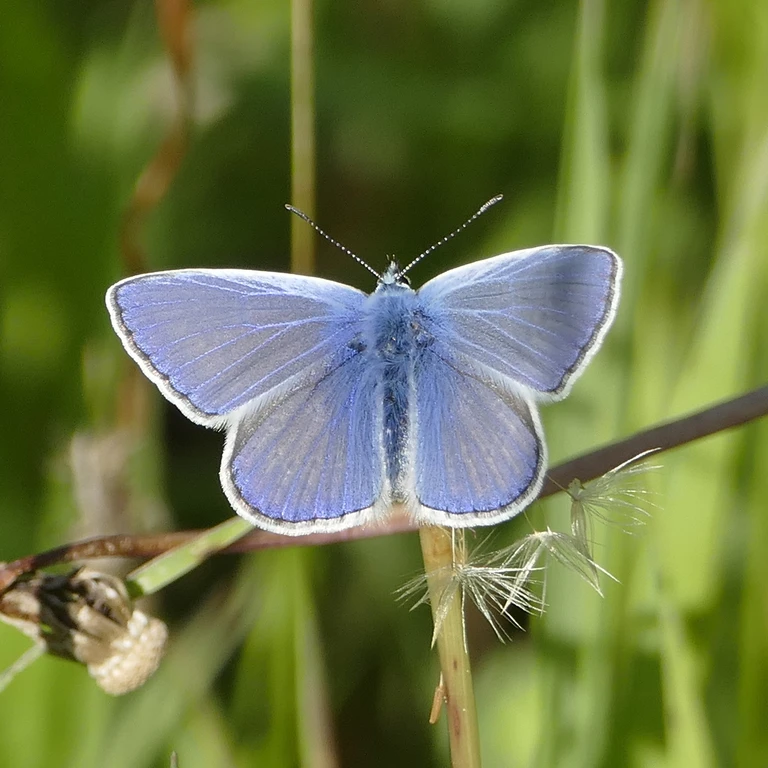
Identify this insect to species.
Polyommatus icarus
